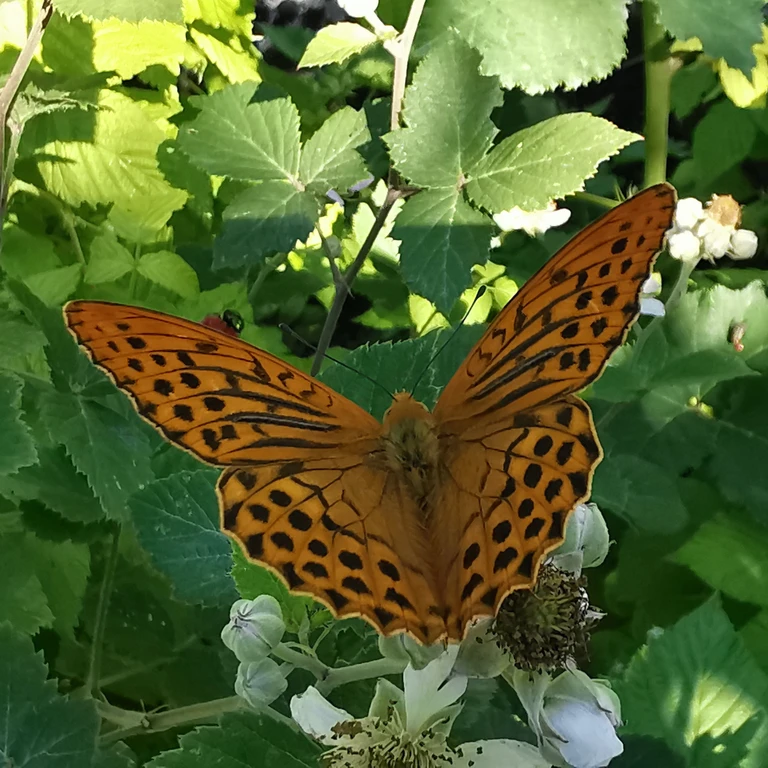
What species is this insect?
Argynnis paphia
